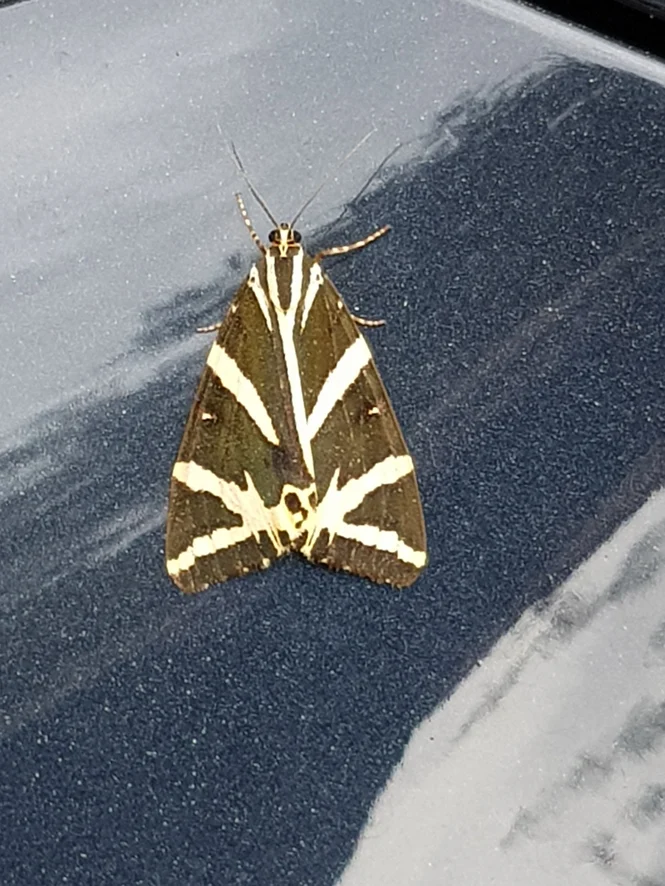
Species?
Euplagia quadripunctaria
